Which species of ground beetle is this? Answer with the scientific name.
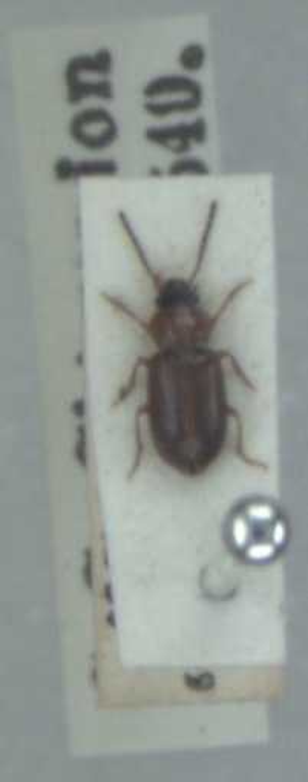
Acupalpus flavicollis
